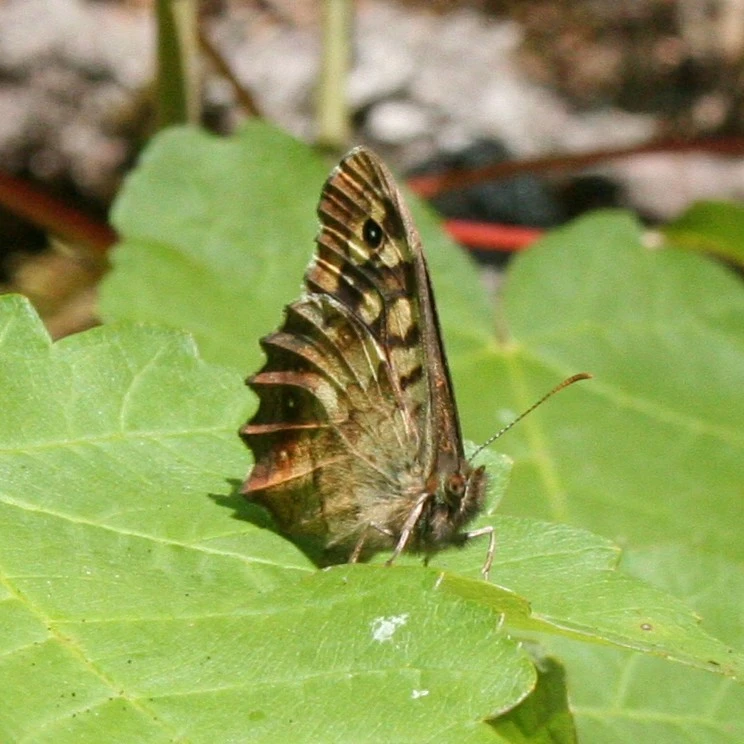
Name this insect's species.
Pararge aegeria
